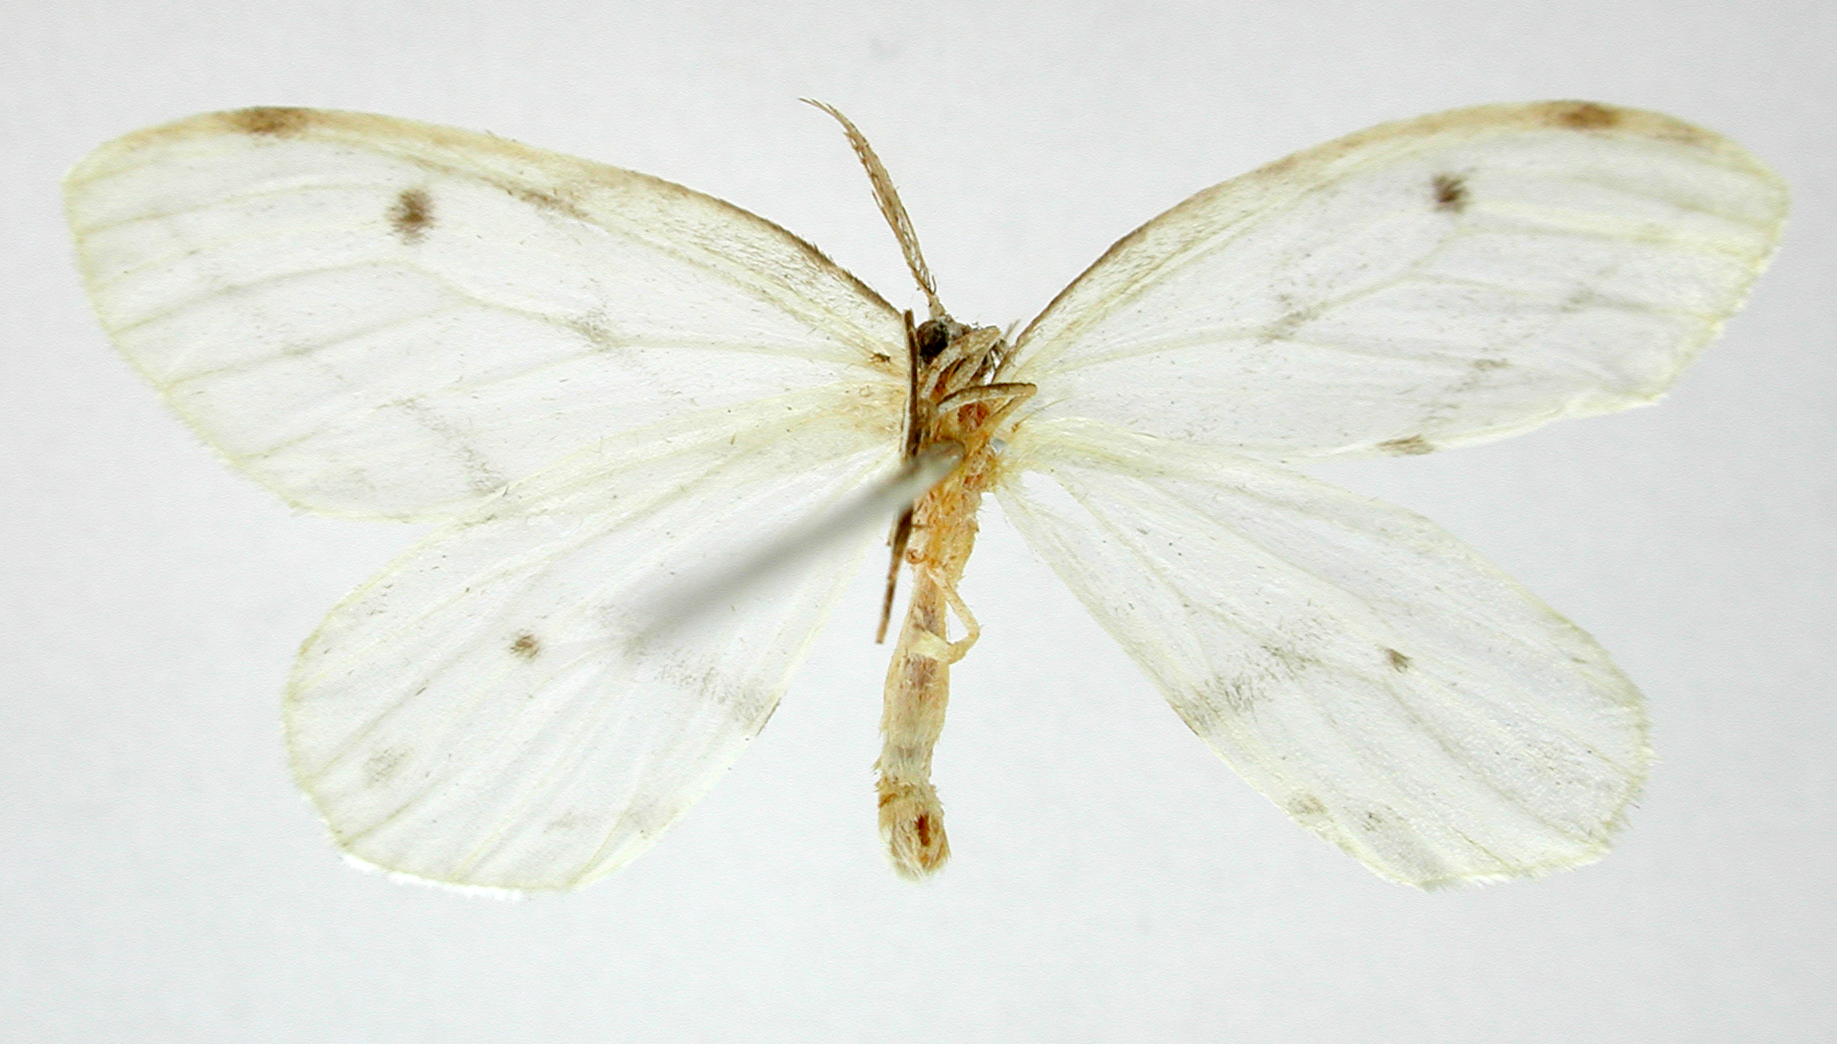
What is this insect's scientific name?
Leucula cachiaria
